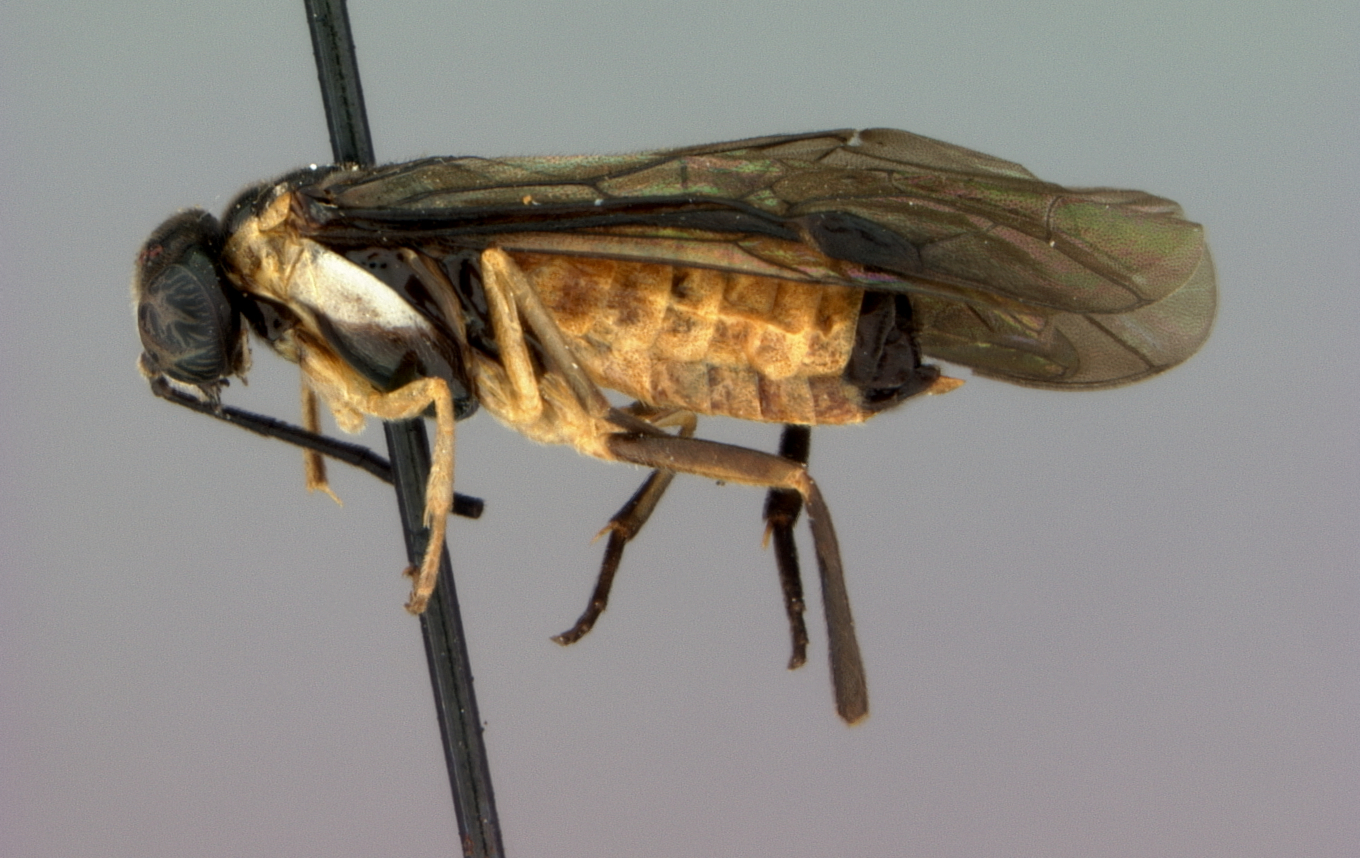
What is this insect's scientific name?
Proselandria peruviana
